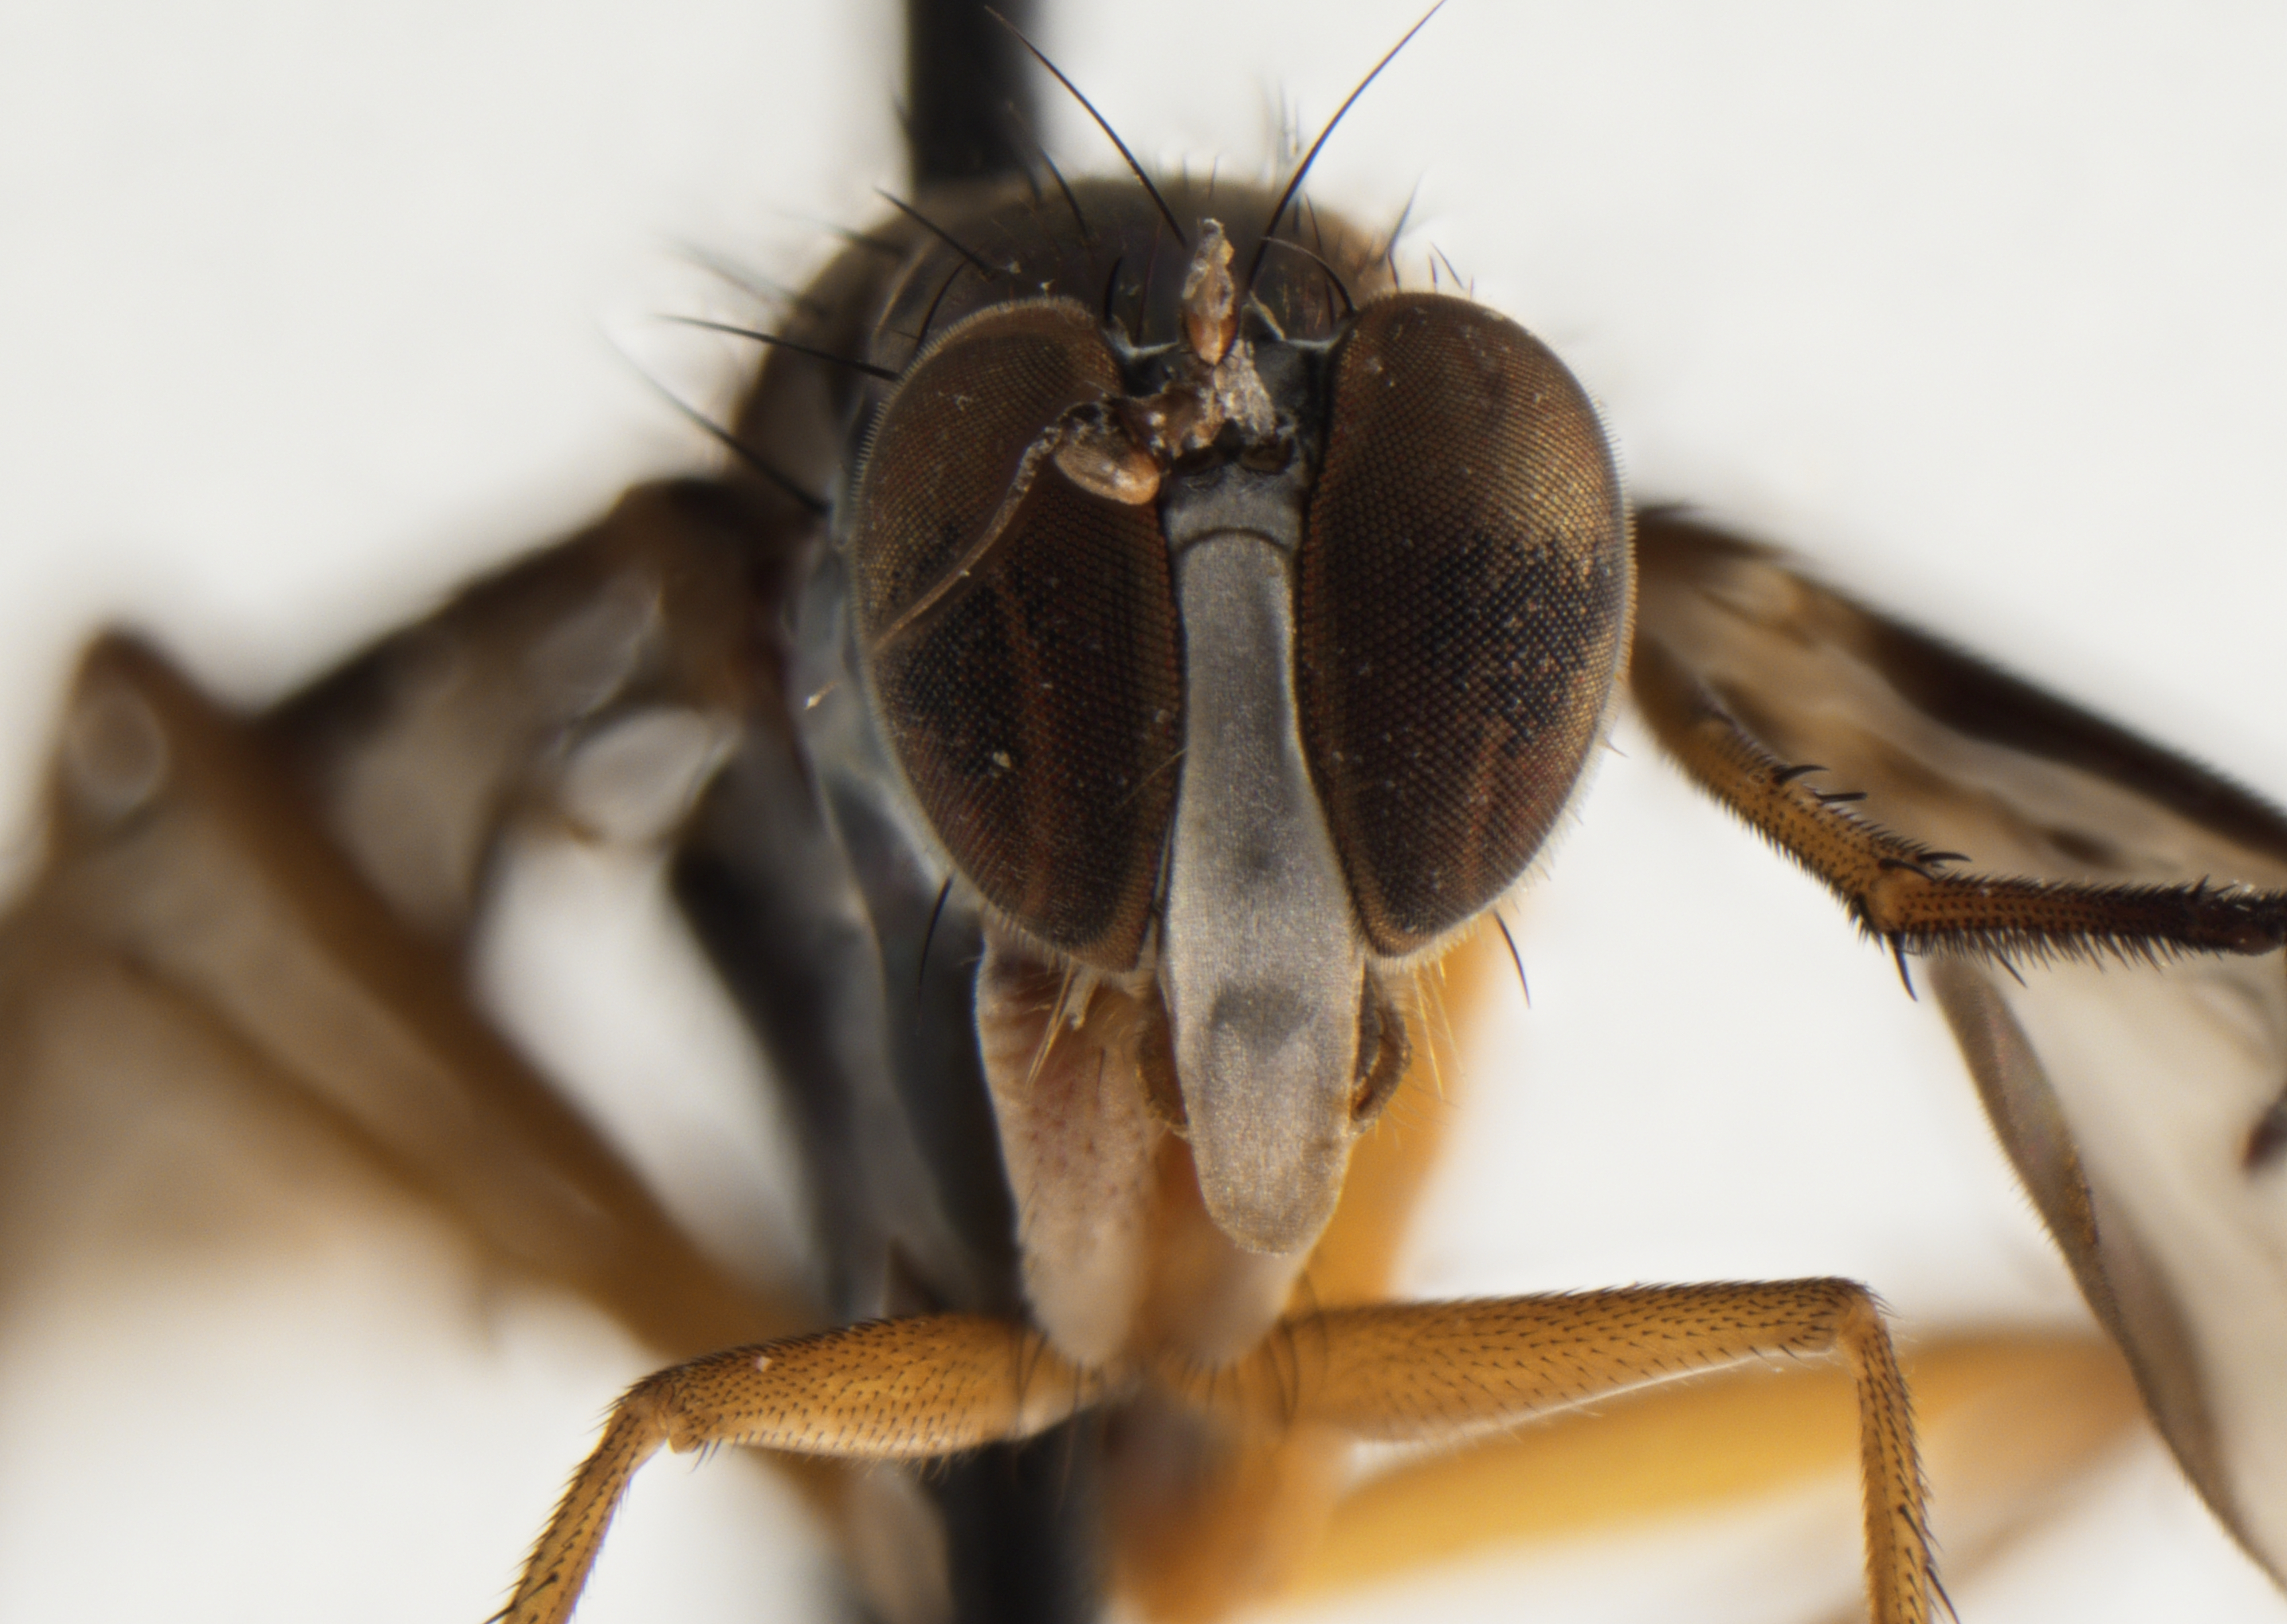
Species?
Polymedon nigricornis
